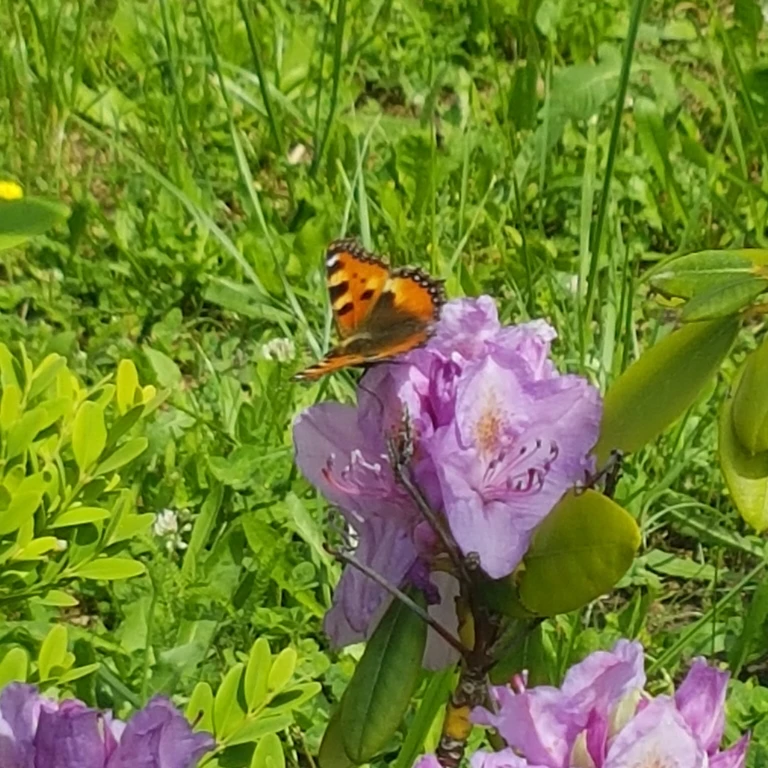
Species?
Aglais urticae
